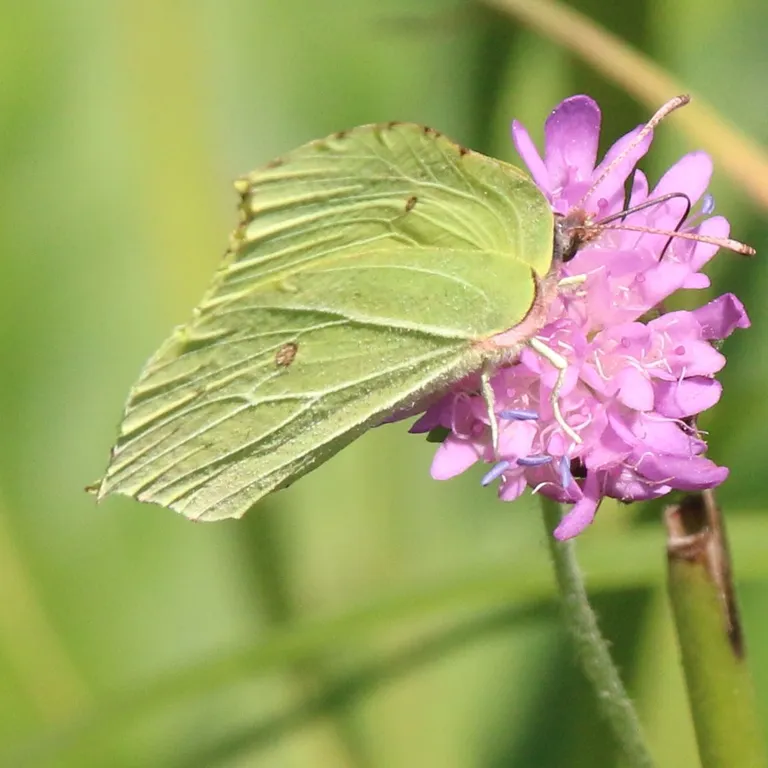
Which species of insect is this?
Gonepteryx rhamni
